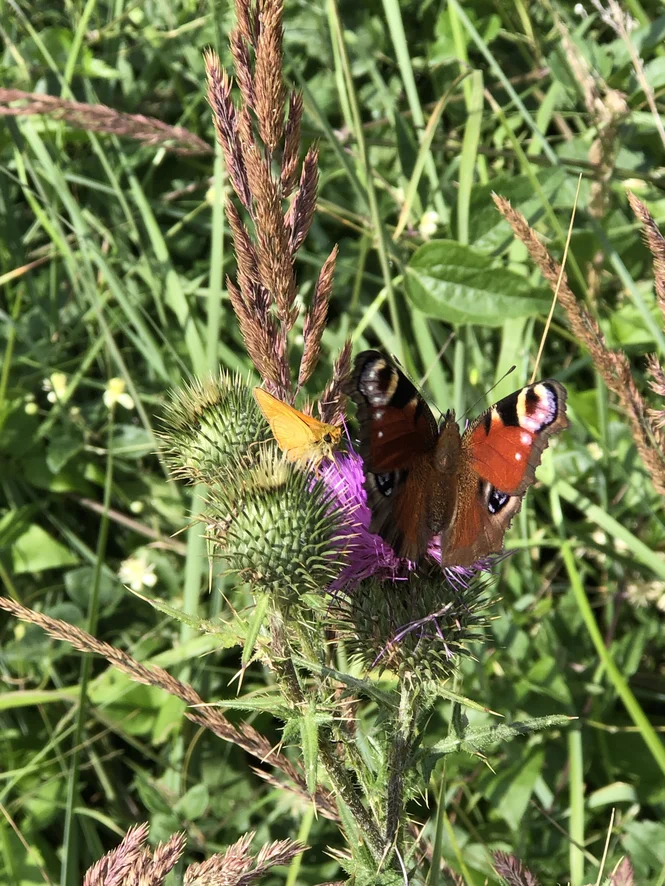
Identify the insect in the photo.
Aglais io
